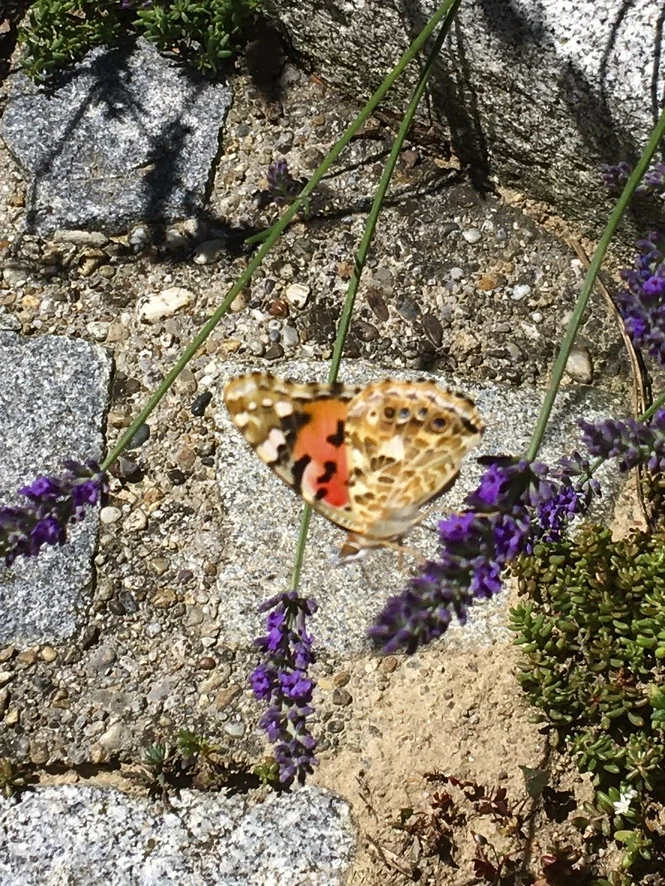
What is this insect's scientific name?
Vanessa cardui
